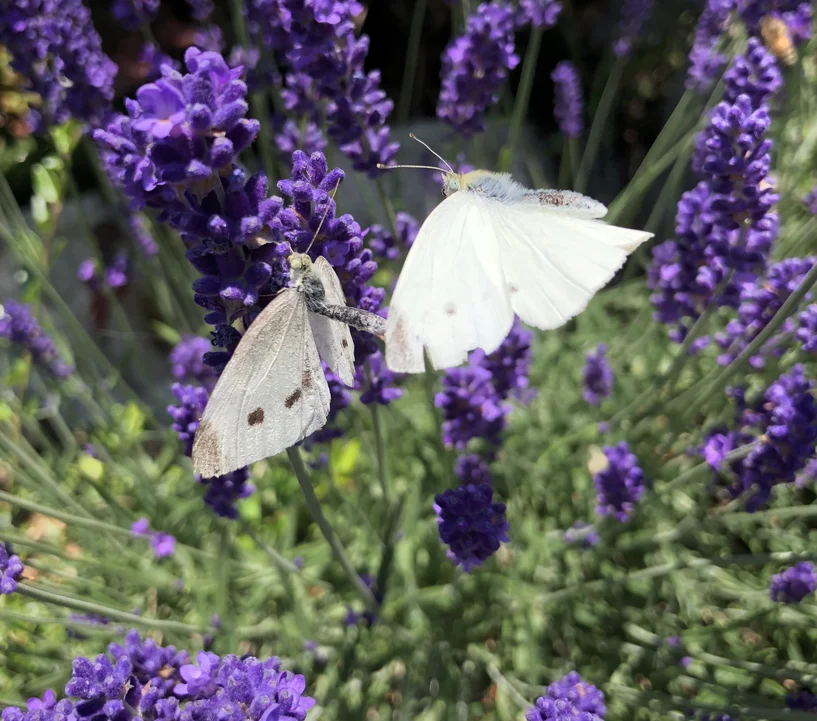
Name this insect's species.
Pieris rapae
